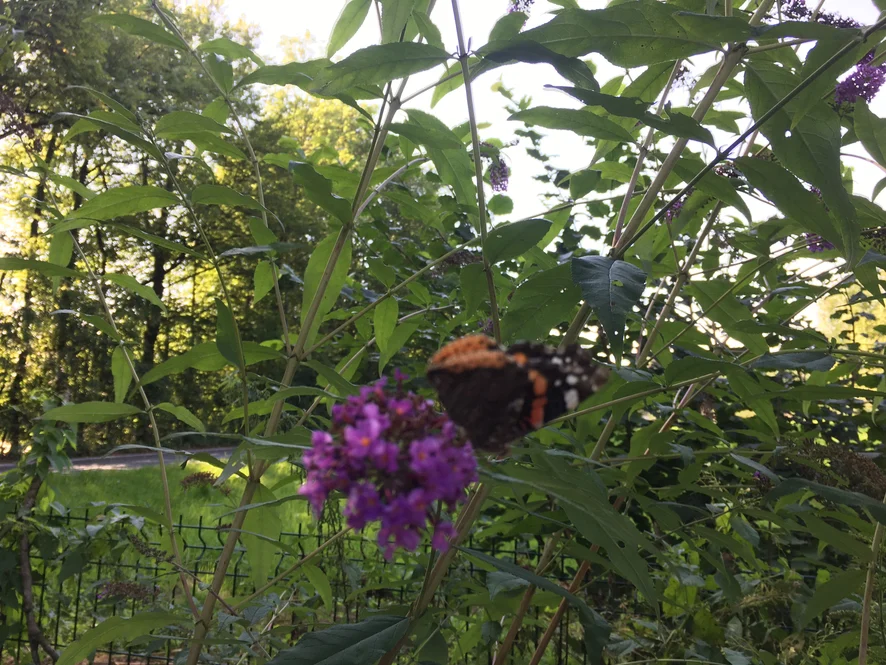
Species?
Vanessa atalanta
